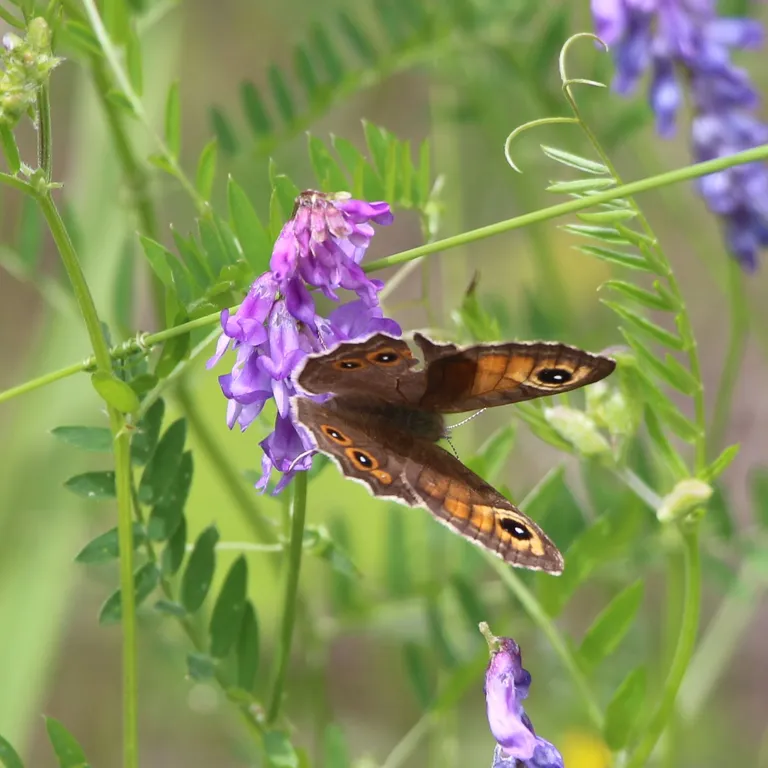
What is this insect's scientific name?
Lasiommata maera (also Pararge maera)
